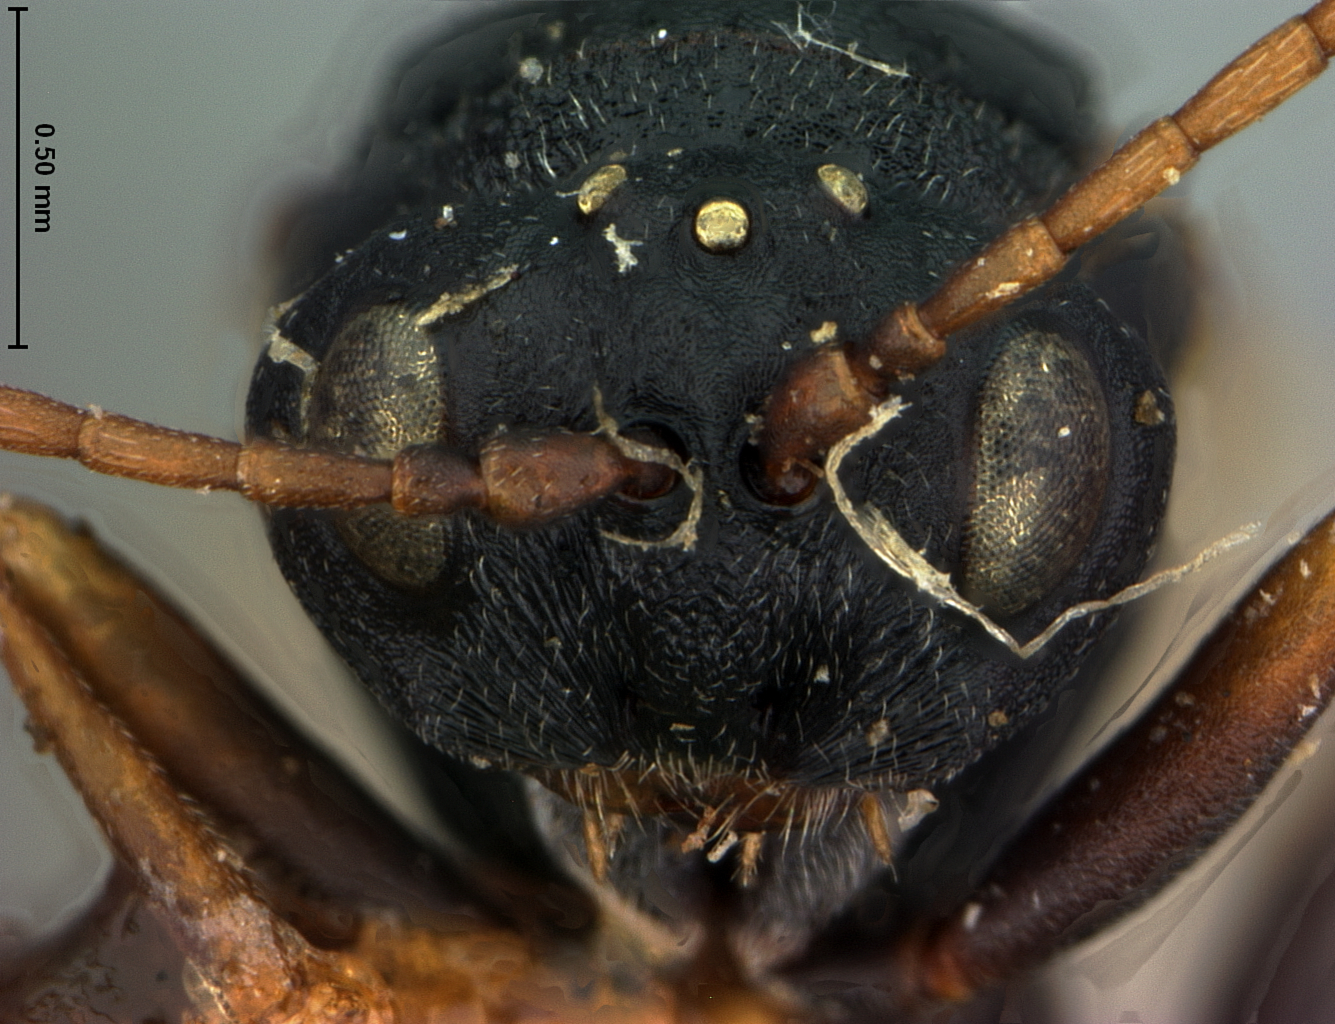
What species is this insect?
Antistrophus silphii
